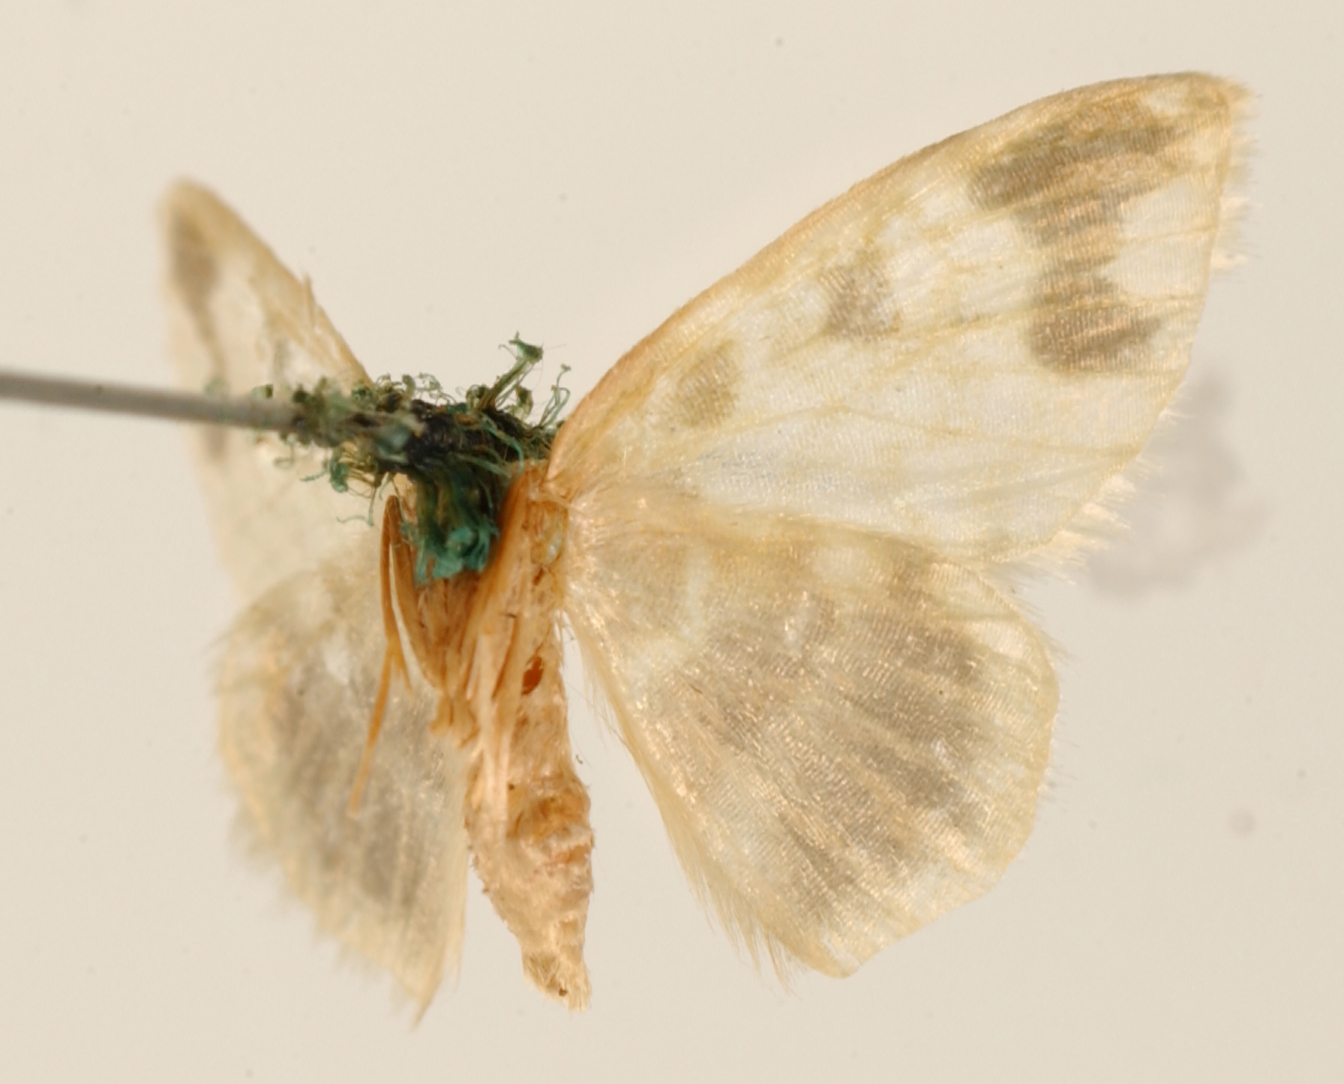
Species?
Hydata povera
